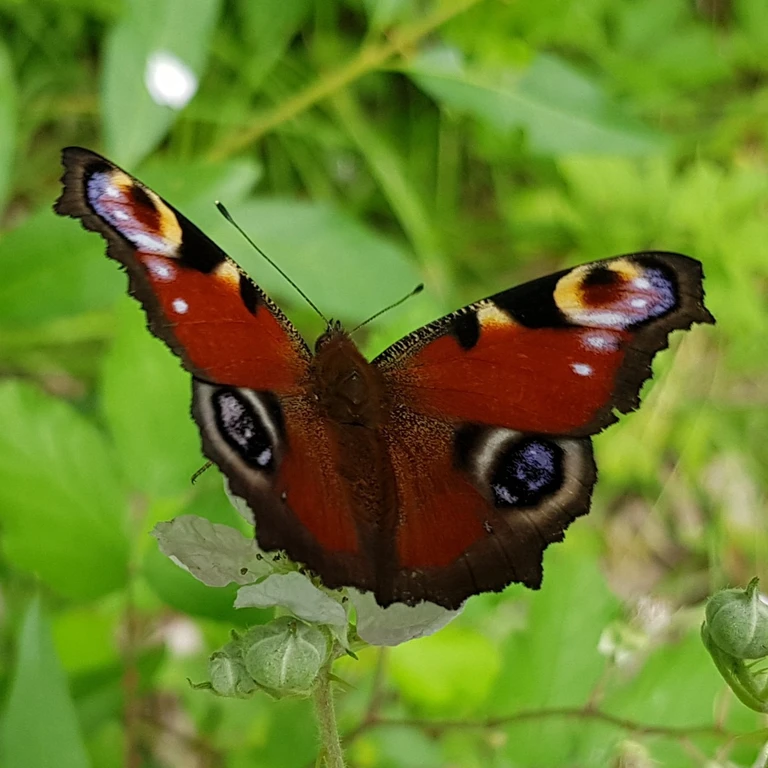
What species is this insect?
Aglais io
